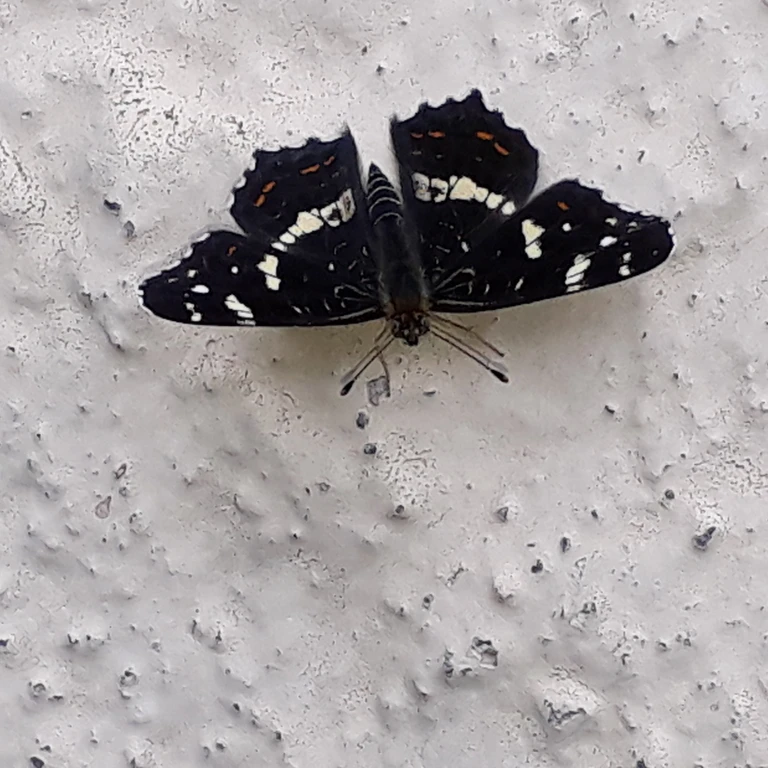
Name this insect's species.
Araschnia levana
